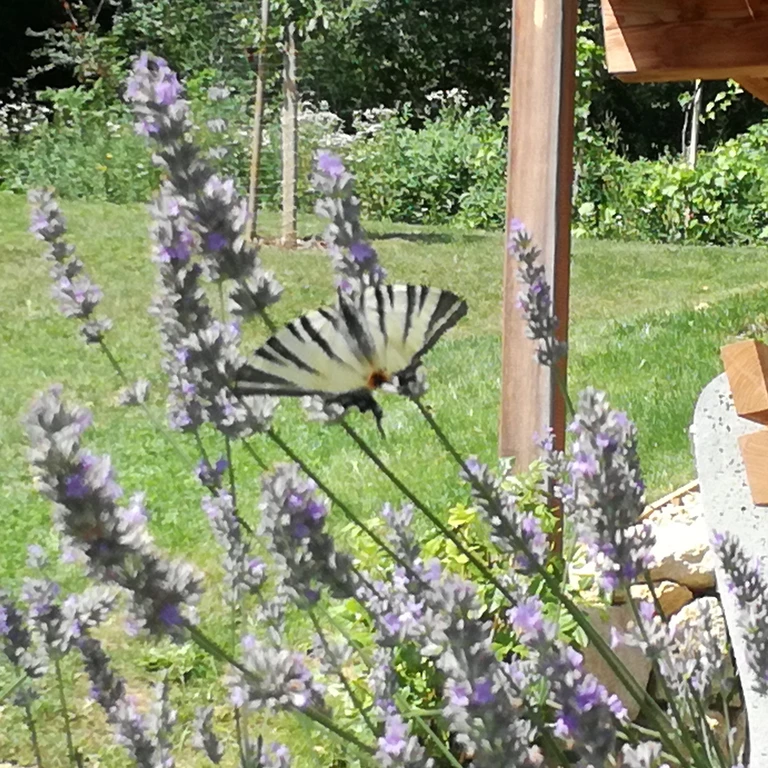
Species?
Iphiclides podalirius
